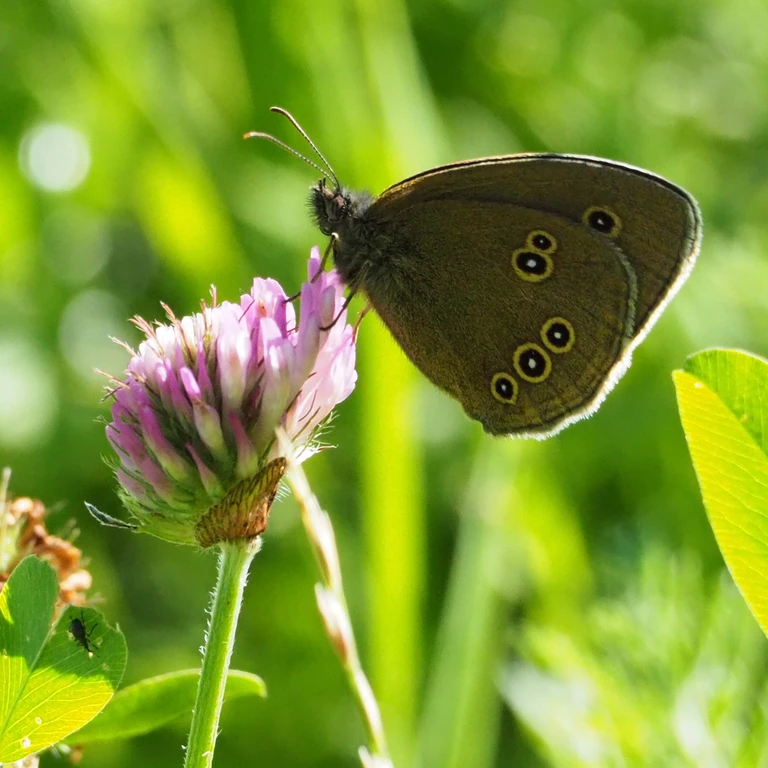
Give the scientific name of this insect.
Aphantopus hyperantus
